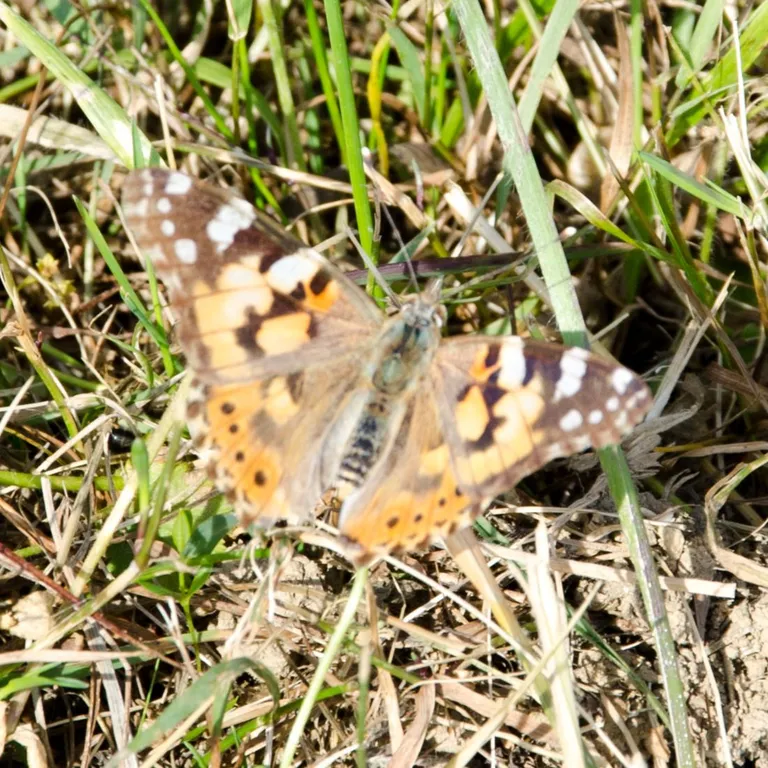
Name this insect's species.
Vanessa cardui
